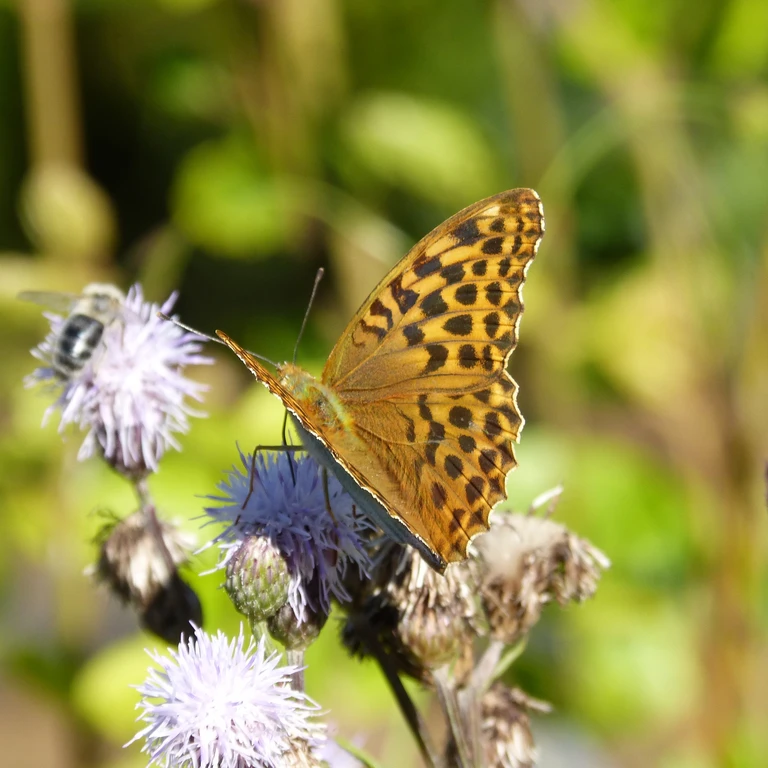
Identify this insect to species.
Argynnis paphia
